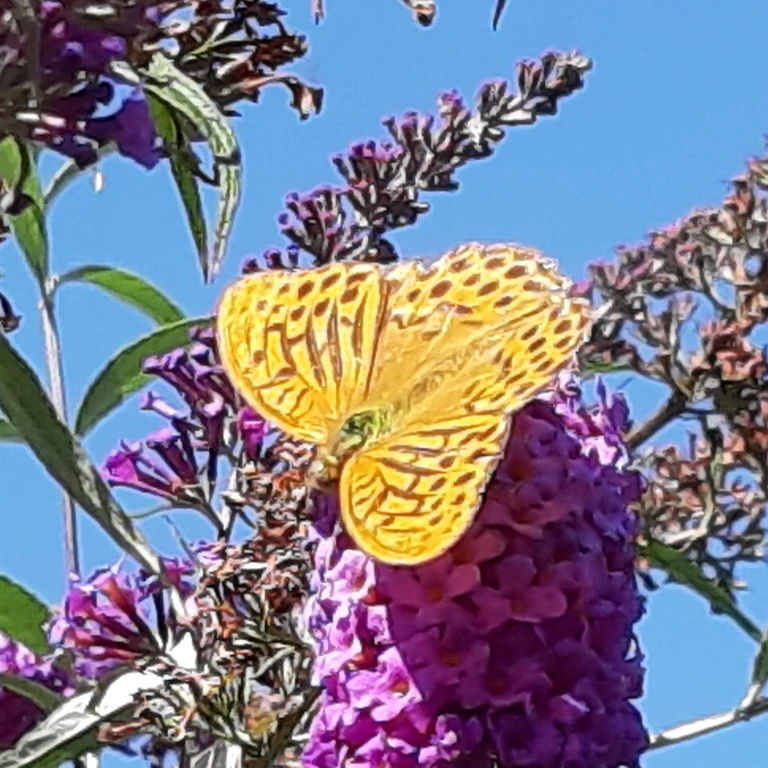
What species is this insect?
Argynnis paphia
